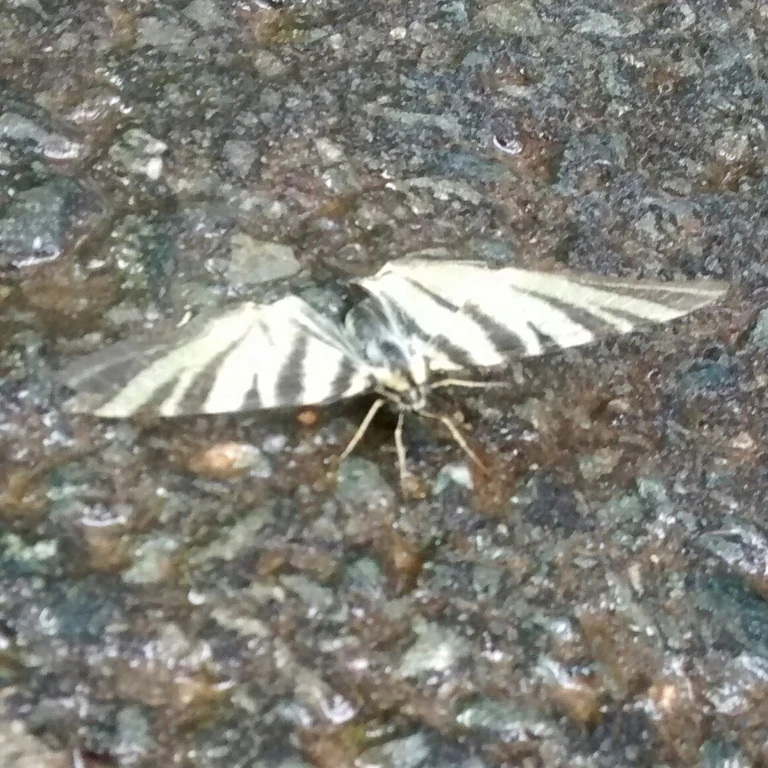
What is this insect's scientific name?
Iphiclides podalirius
